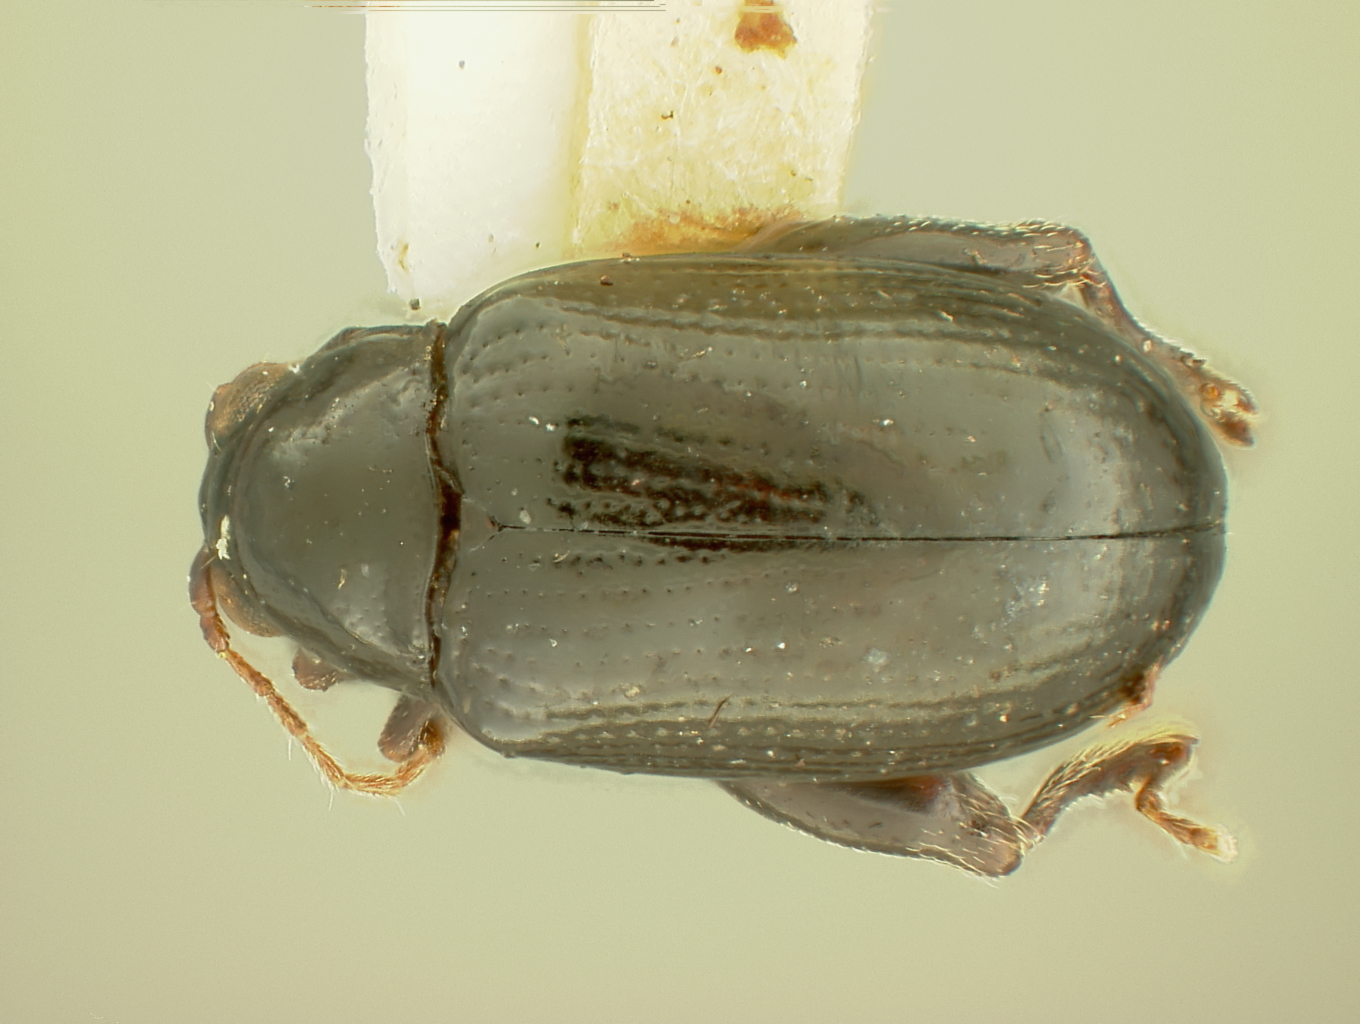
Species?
Xenidea konstantinovi
